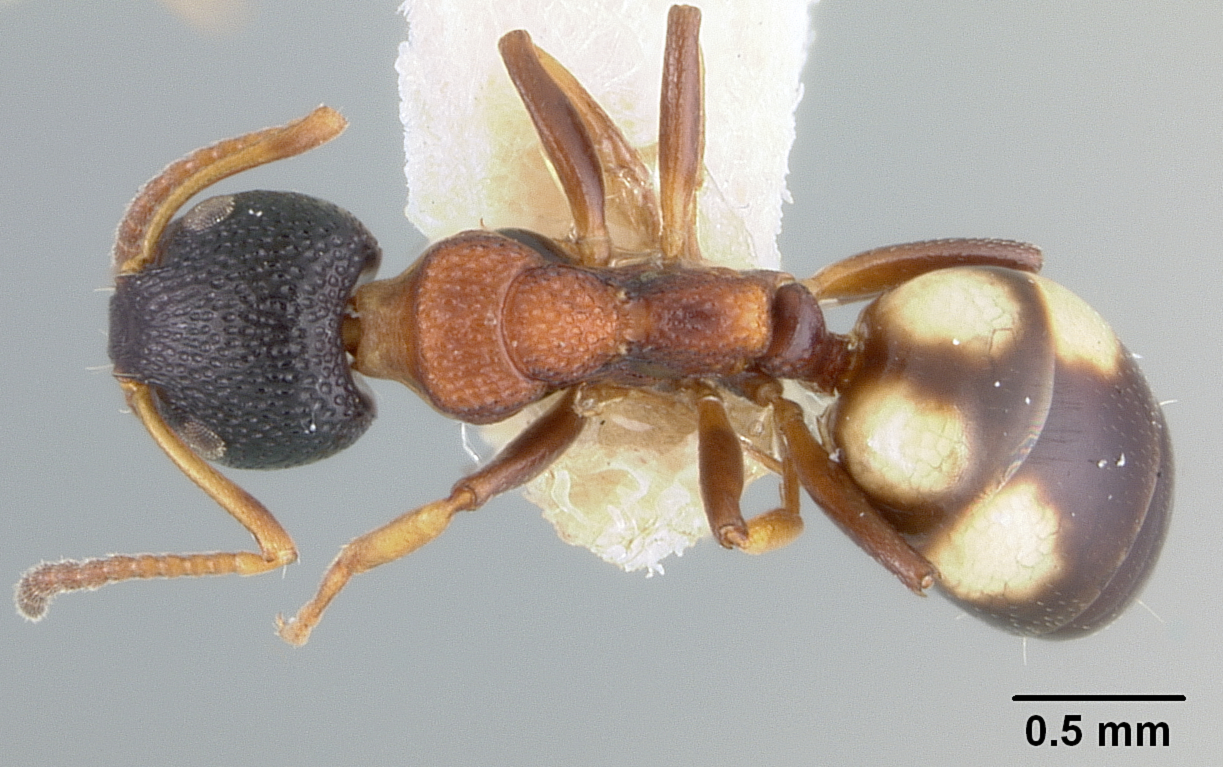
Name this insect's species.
Dolichoderus quadripunctatus
